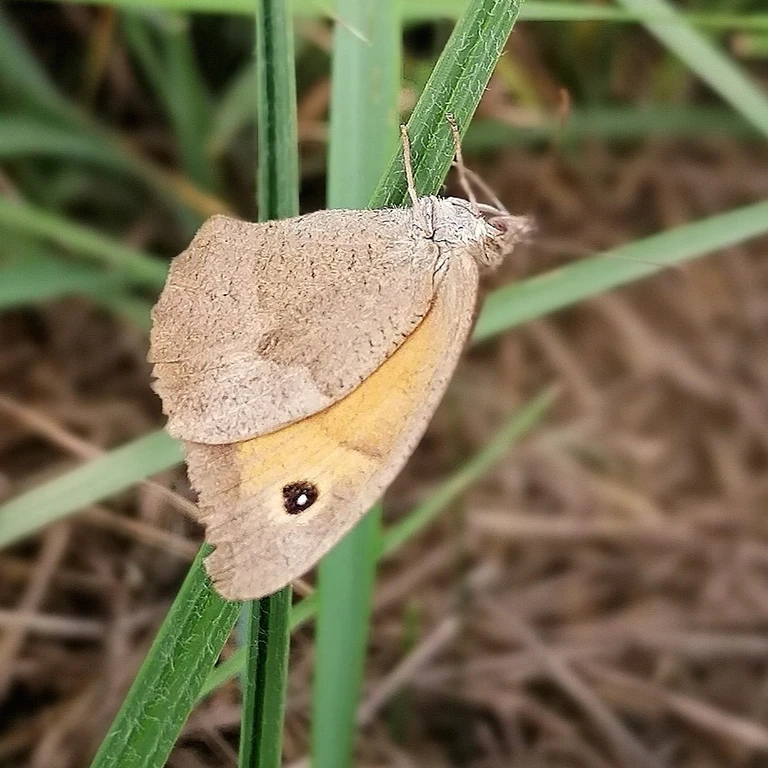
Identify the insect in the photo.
Maniola jurtina
